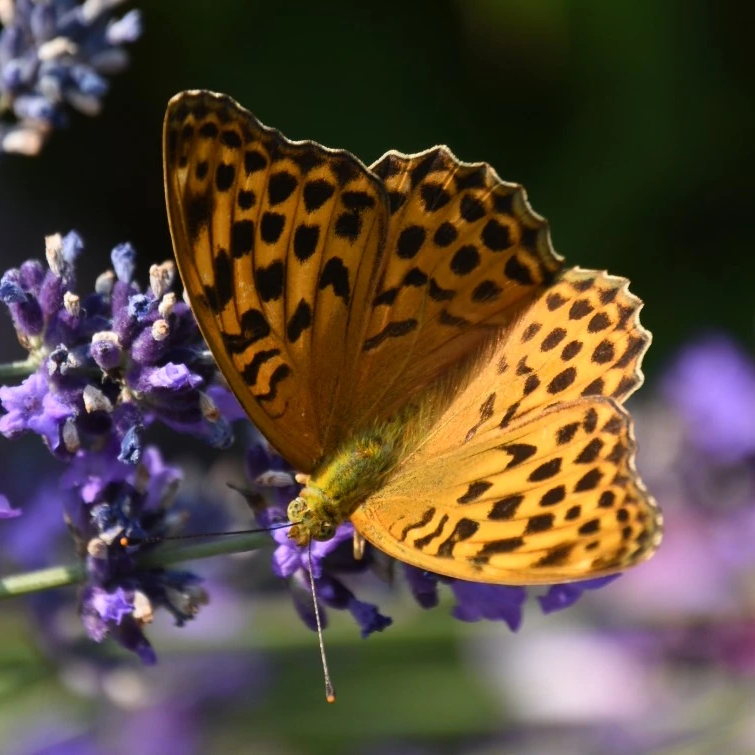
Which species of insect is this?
Argynnis paphia
